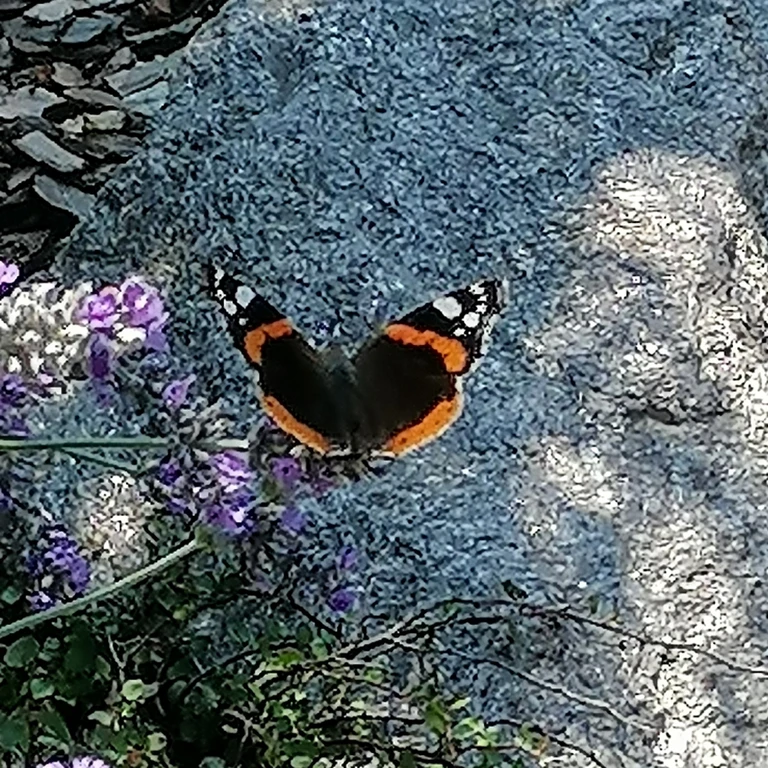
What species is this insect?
Vanessa atalanta
